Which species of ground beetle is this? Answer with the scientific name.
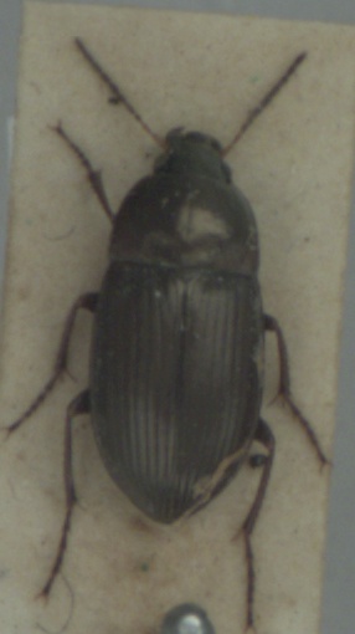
Amara similata
